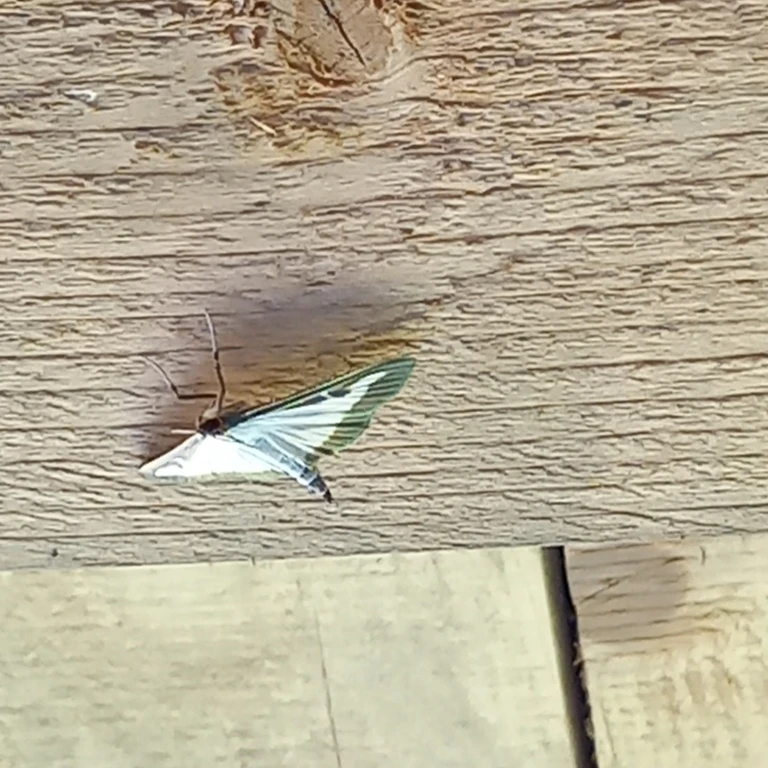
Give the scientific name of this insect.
Cydalima perspectalis
